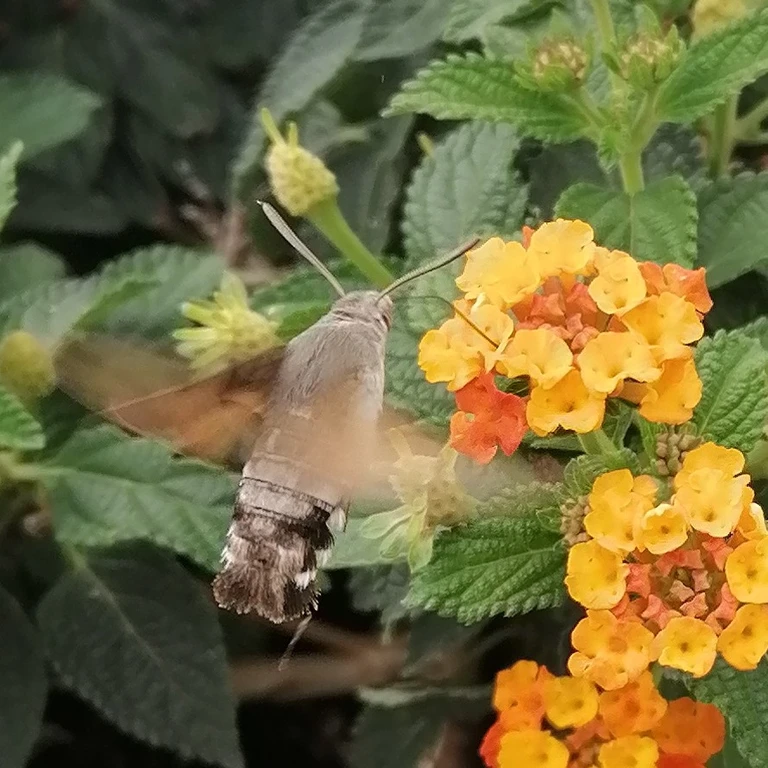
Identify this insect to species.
Macroglossum stellatarum
